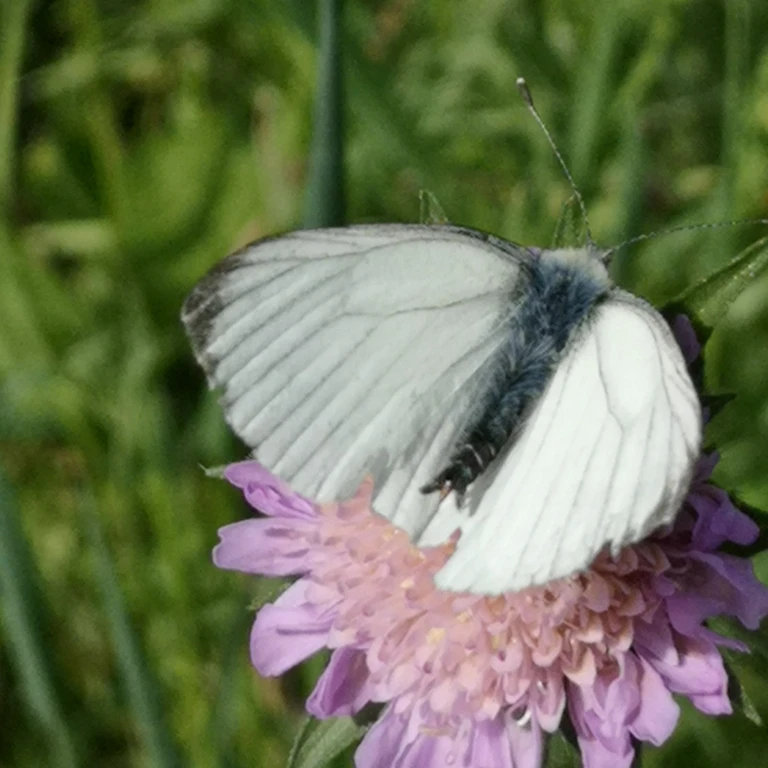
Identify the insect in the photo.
Pieris napi
